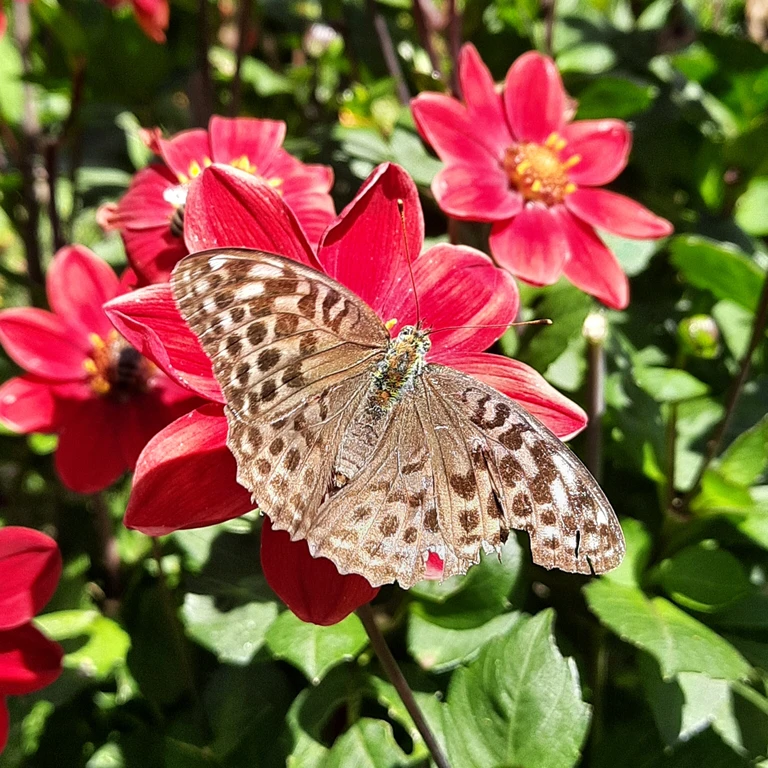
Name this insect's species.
Argynnis paphia
